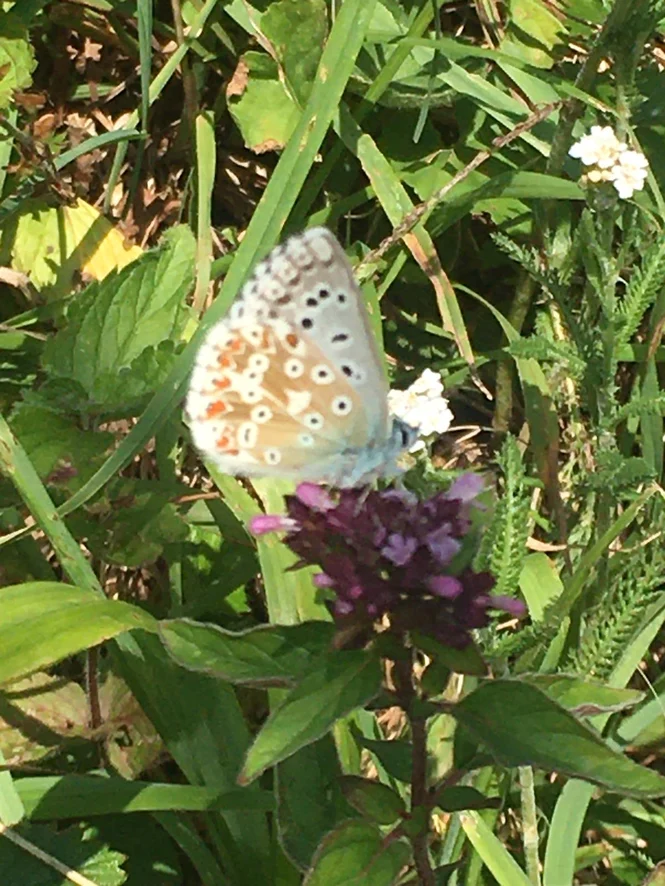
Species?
Lysandra coridon
